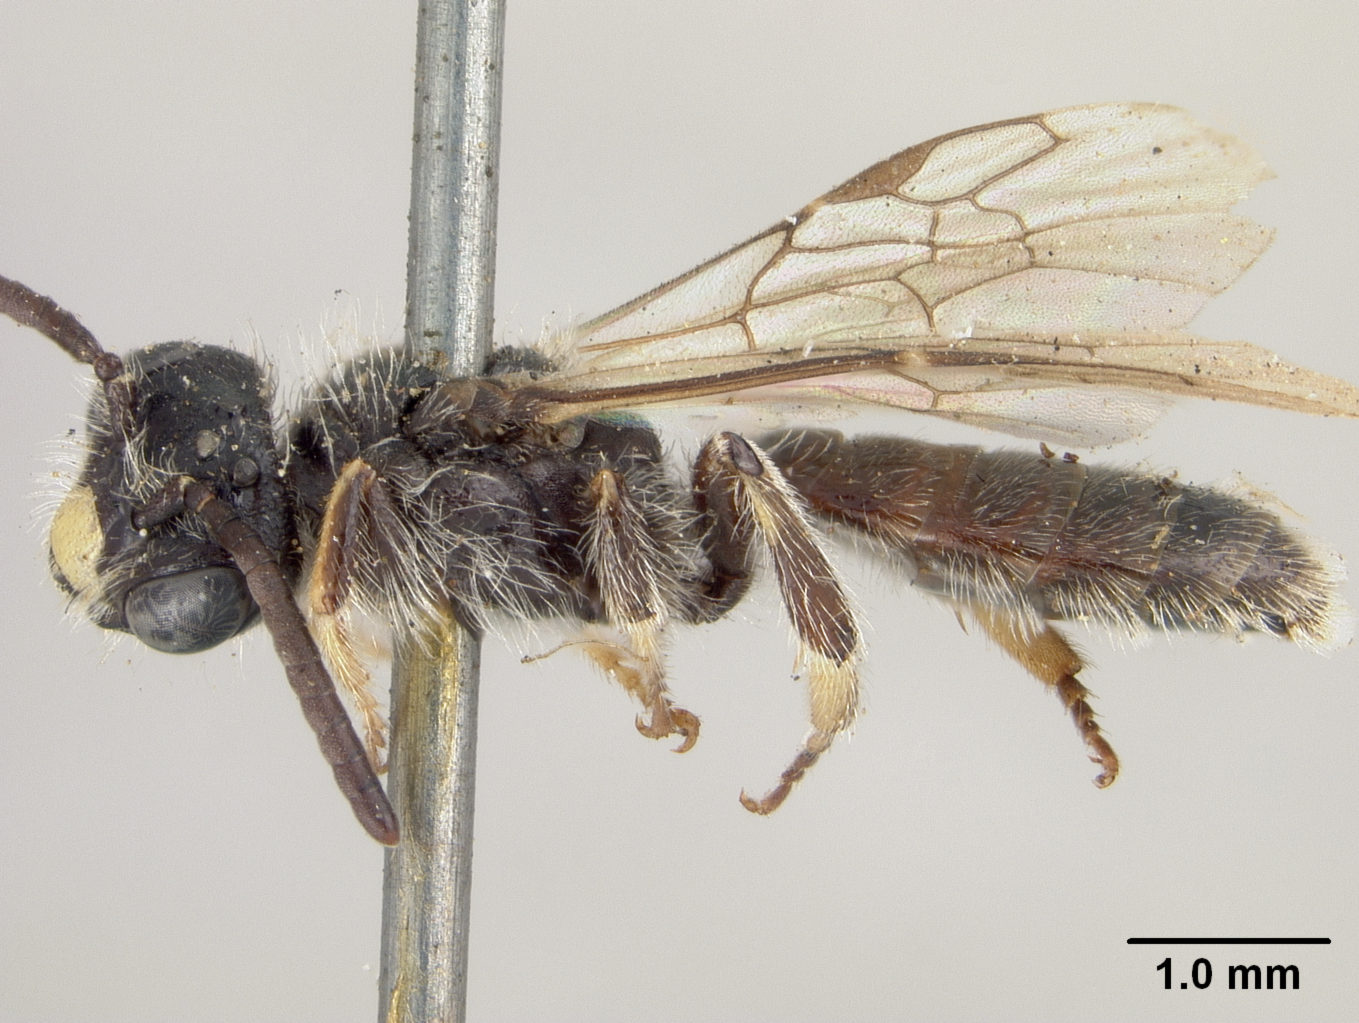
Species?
Panurginus bakeri
